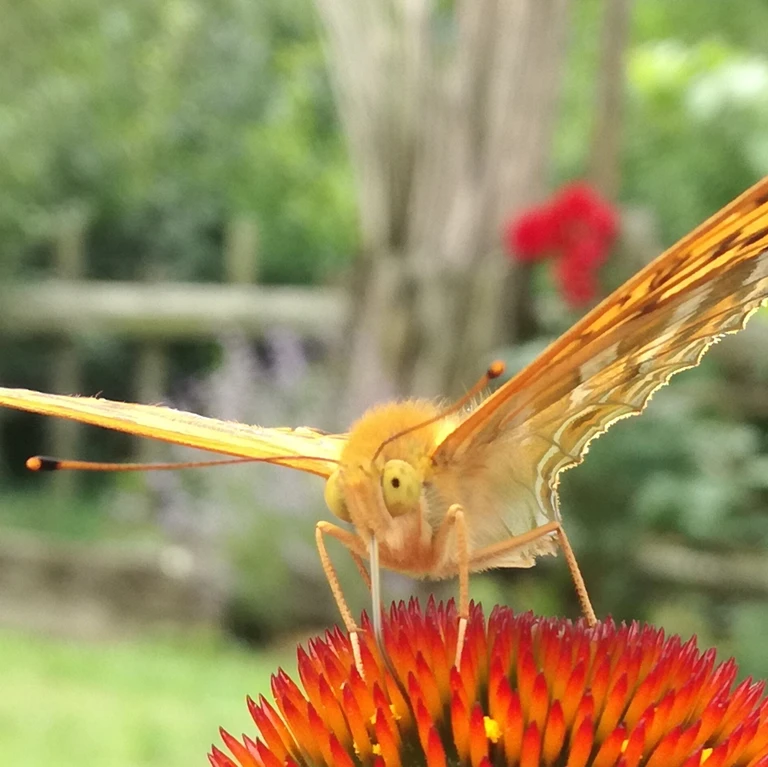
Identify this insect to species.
Argynnis paphia
